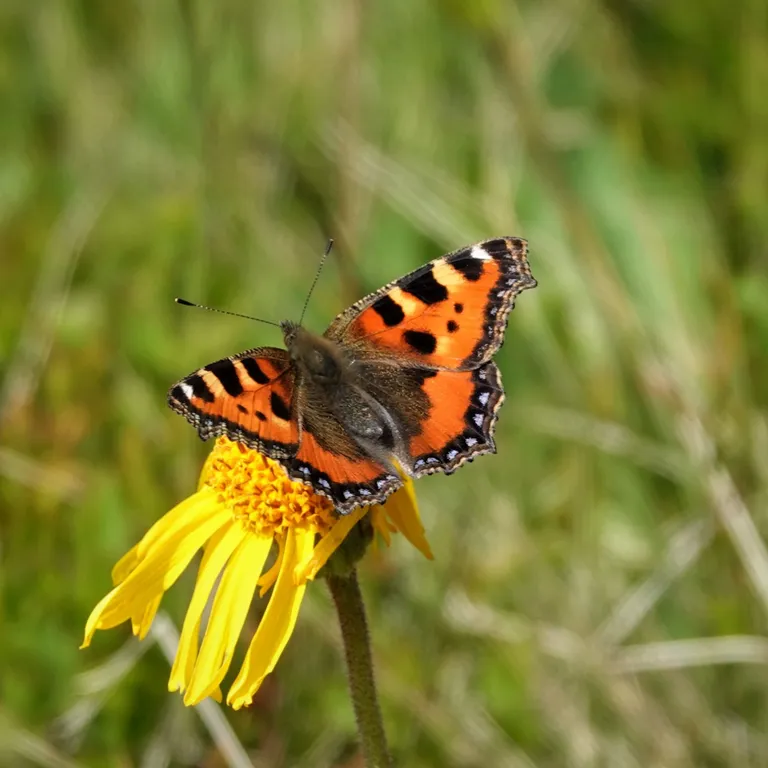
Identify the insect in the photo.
Aglais urticae
